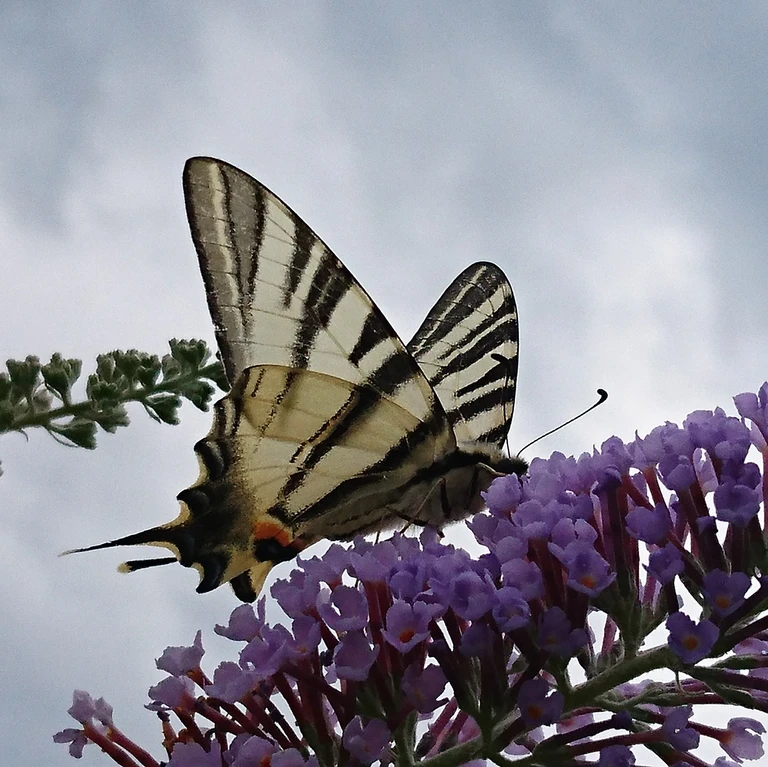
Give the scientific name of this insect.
Iphiclides podalirius
